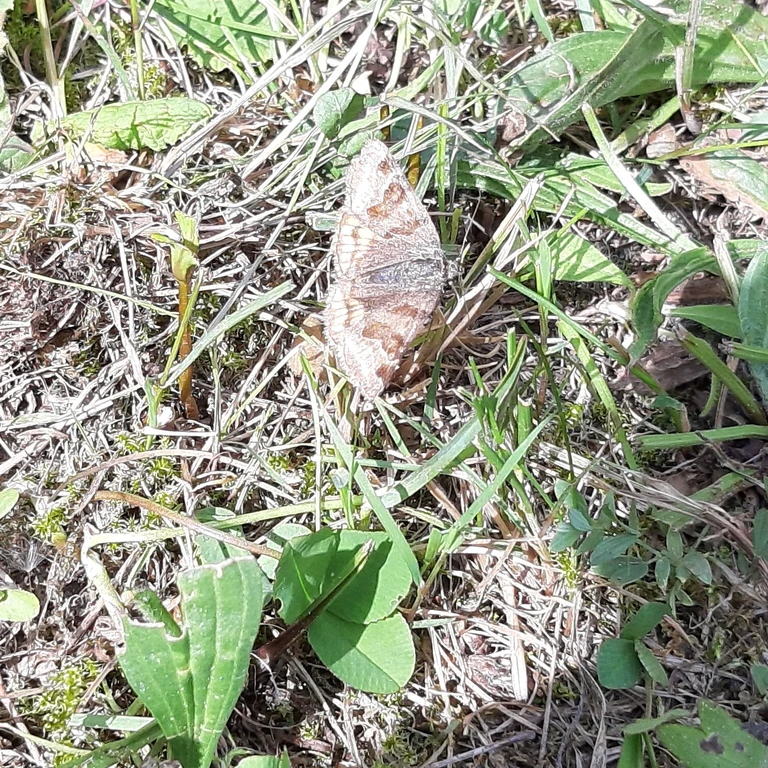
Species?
Euclidia glyphica
